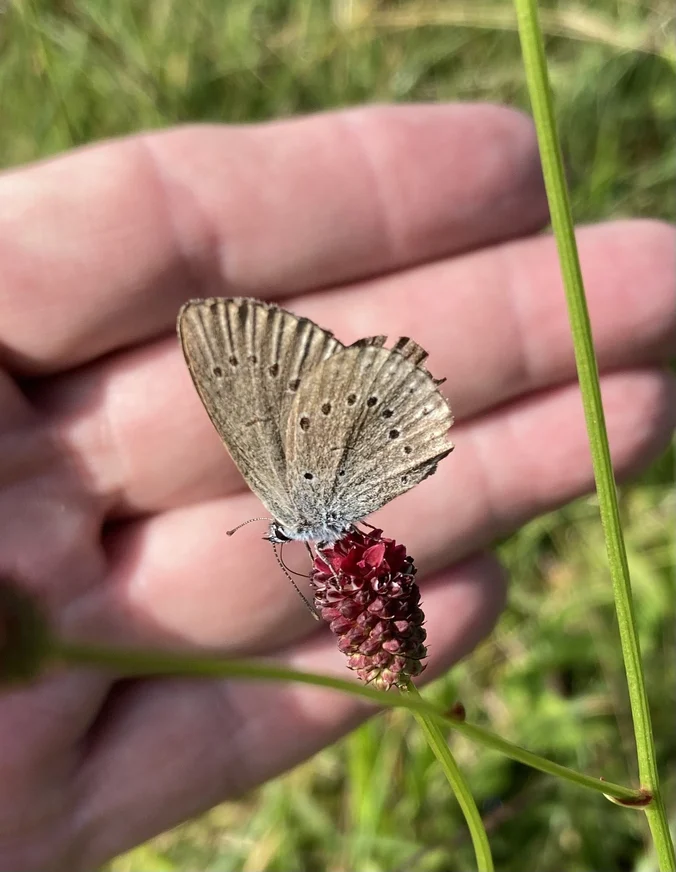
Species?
Phengaris teleius
